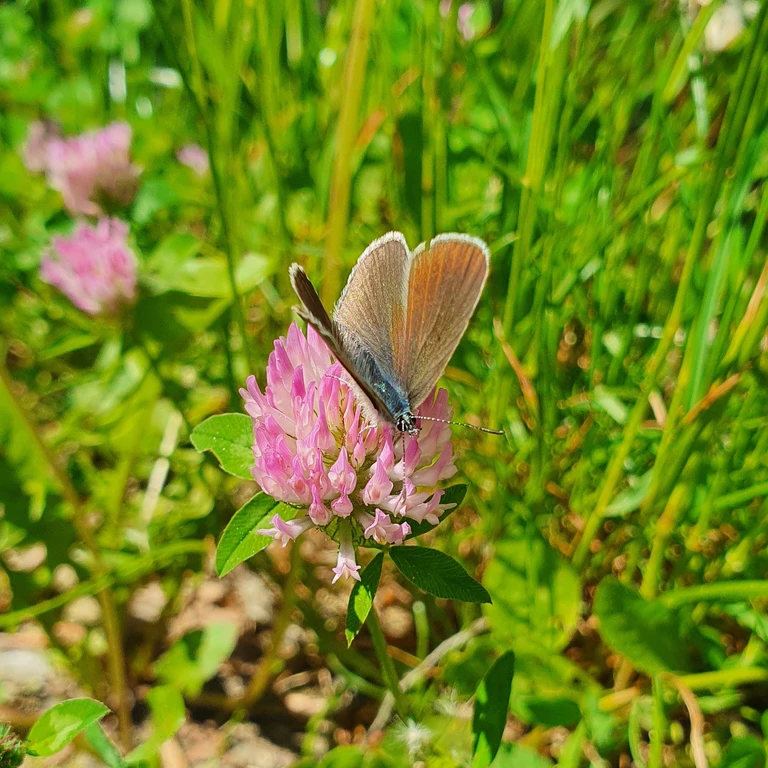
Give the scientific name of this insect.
Cyaniris semiargus
